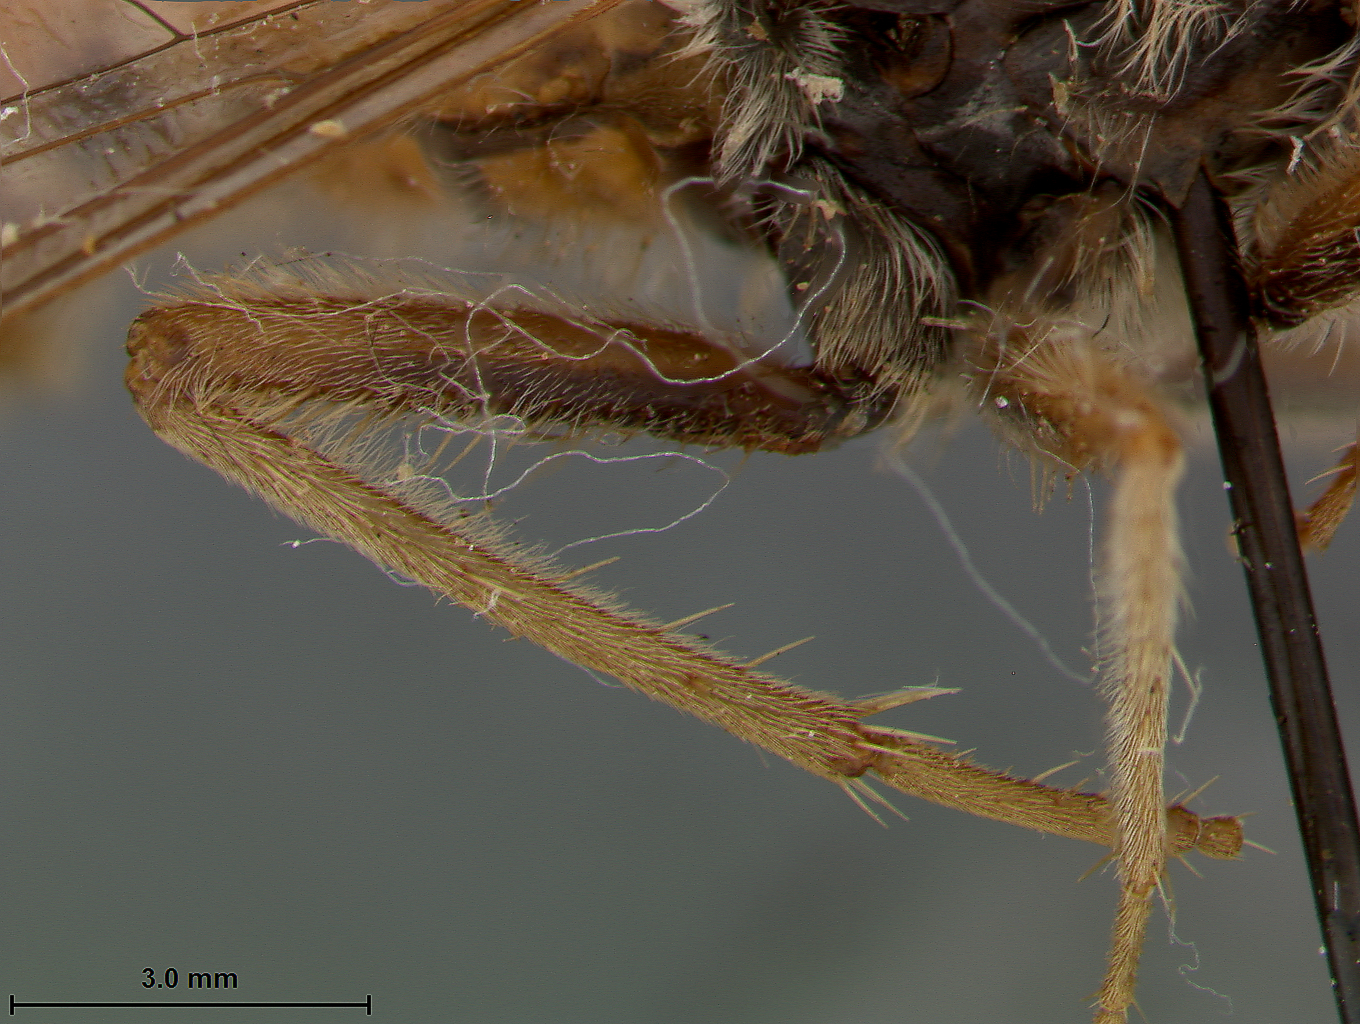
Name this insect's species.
Rhaphiomidas painteri
